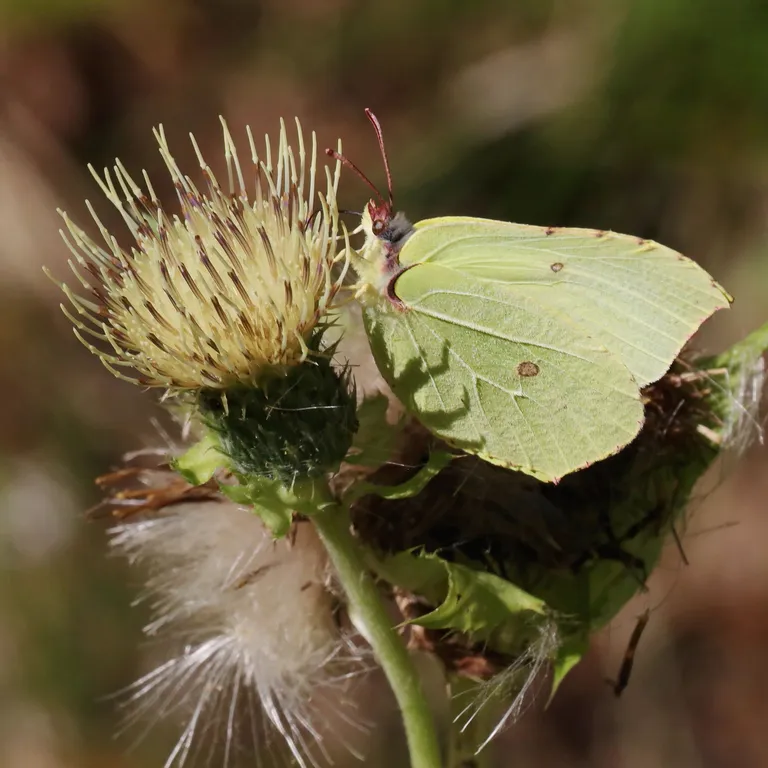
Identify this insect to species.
Gonepteryx rhamni
